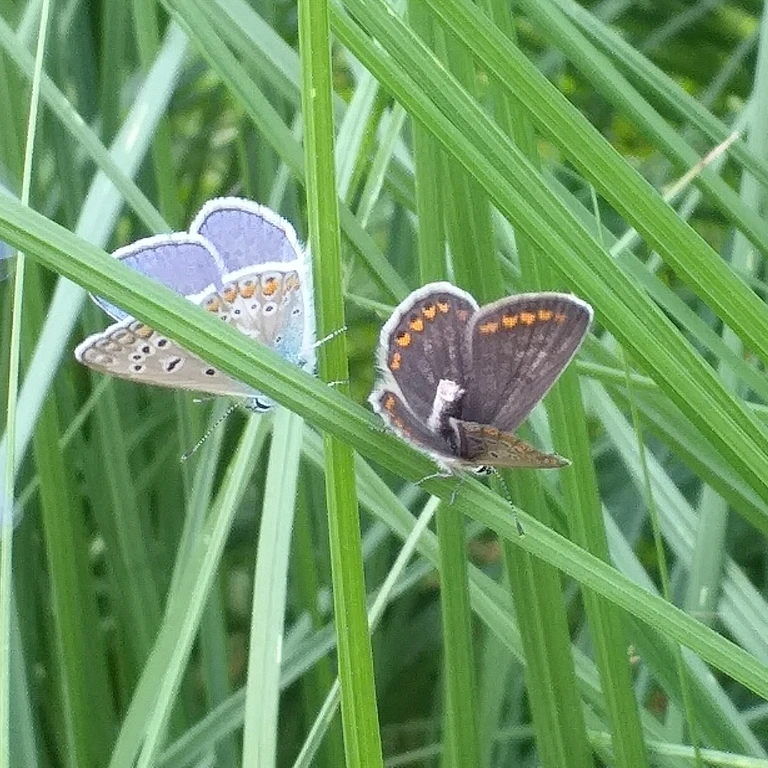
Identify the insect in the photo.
Polyommatus icarus
